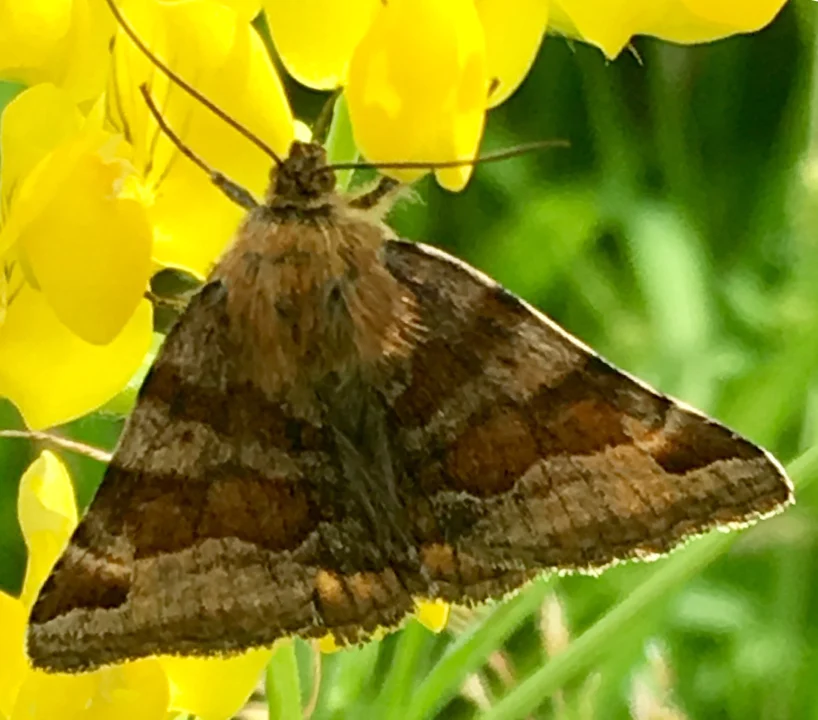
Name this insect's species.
Euclidia glyphica
